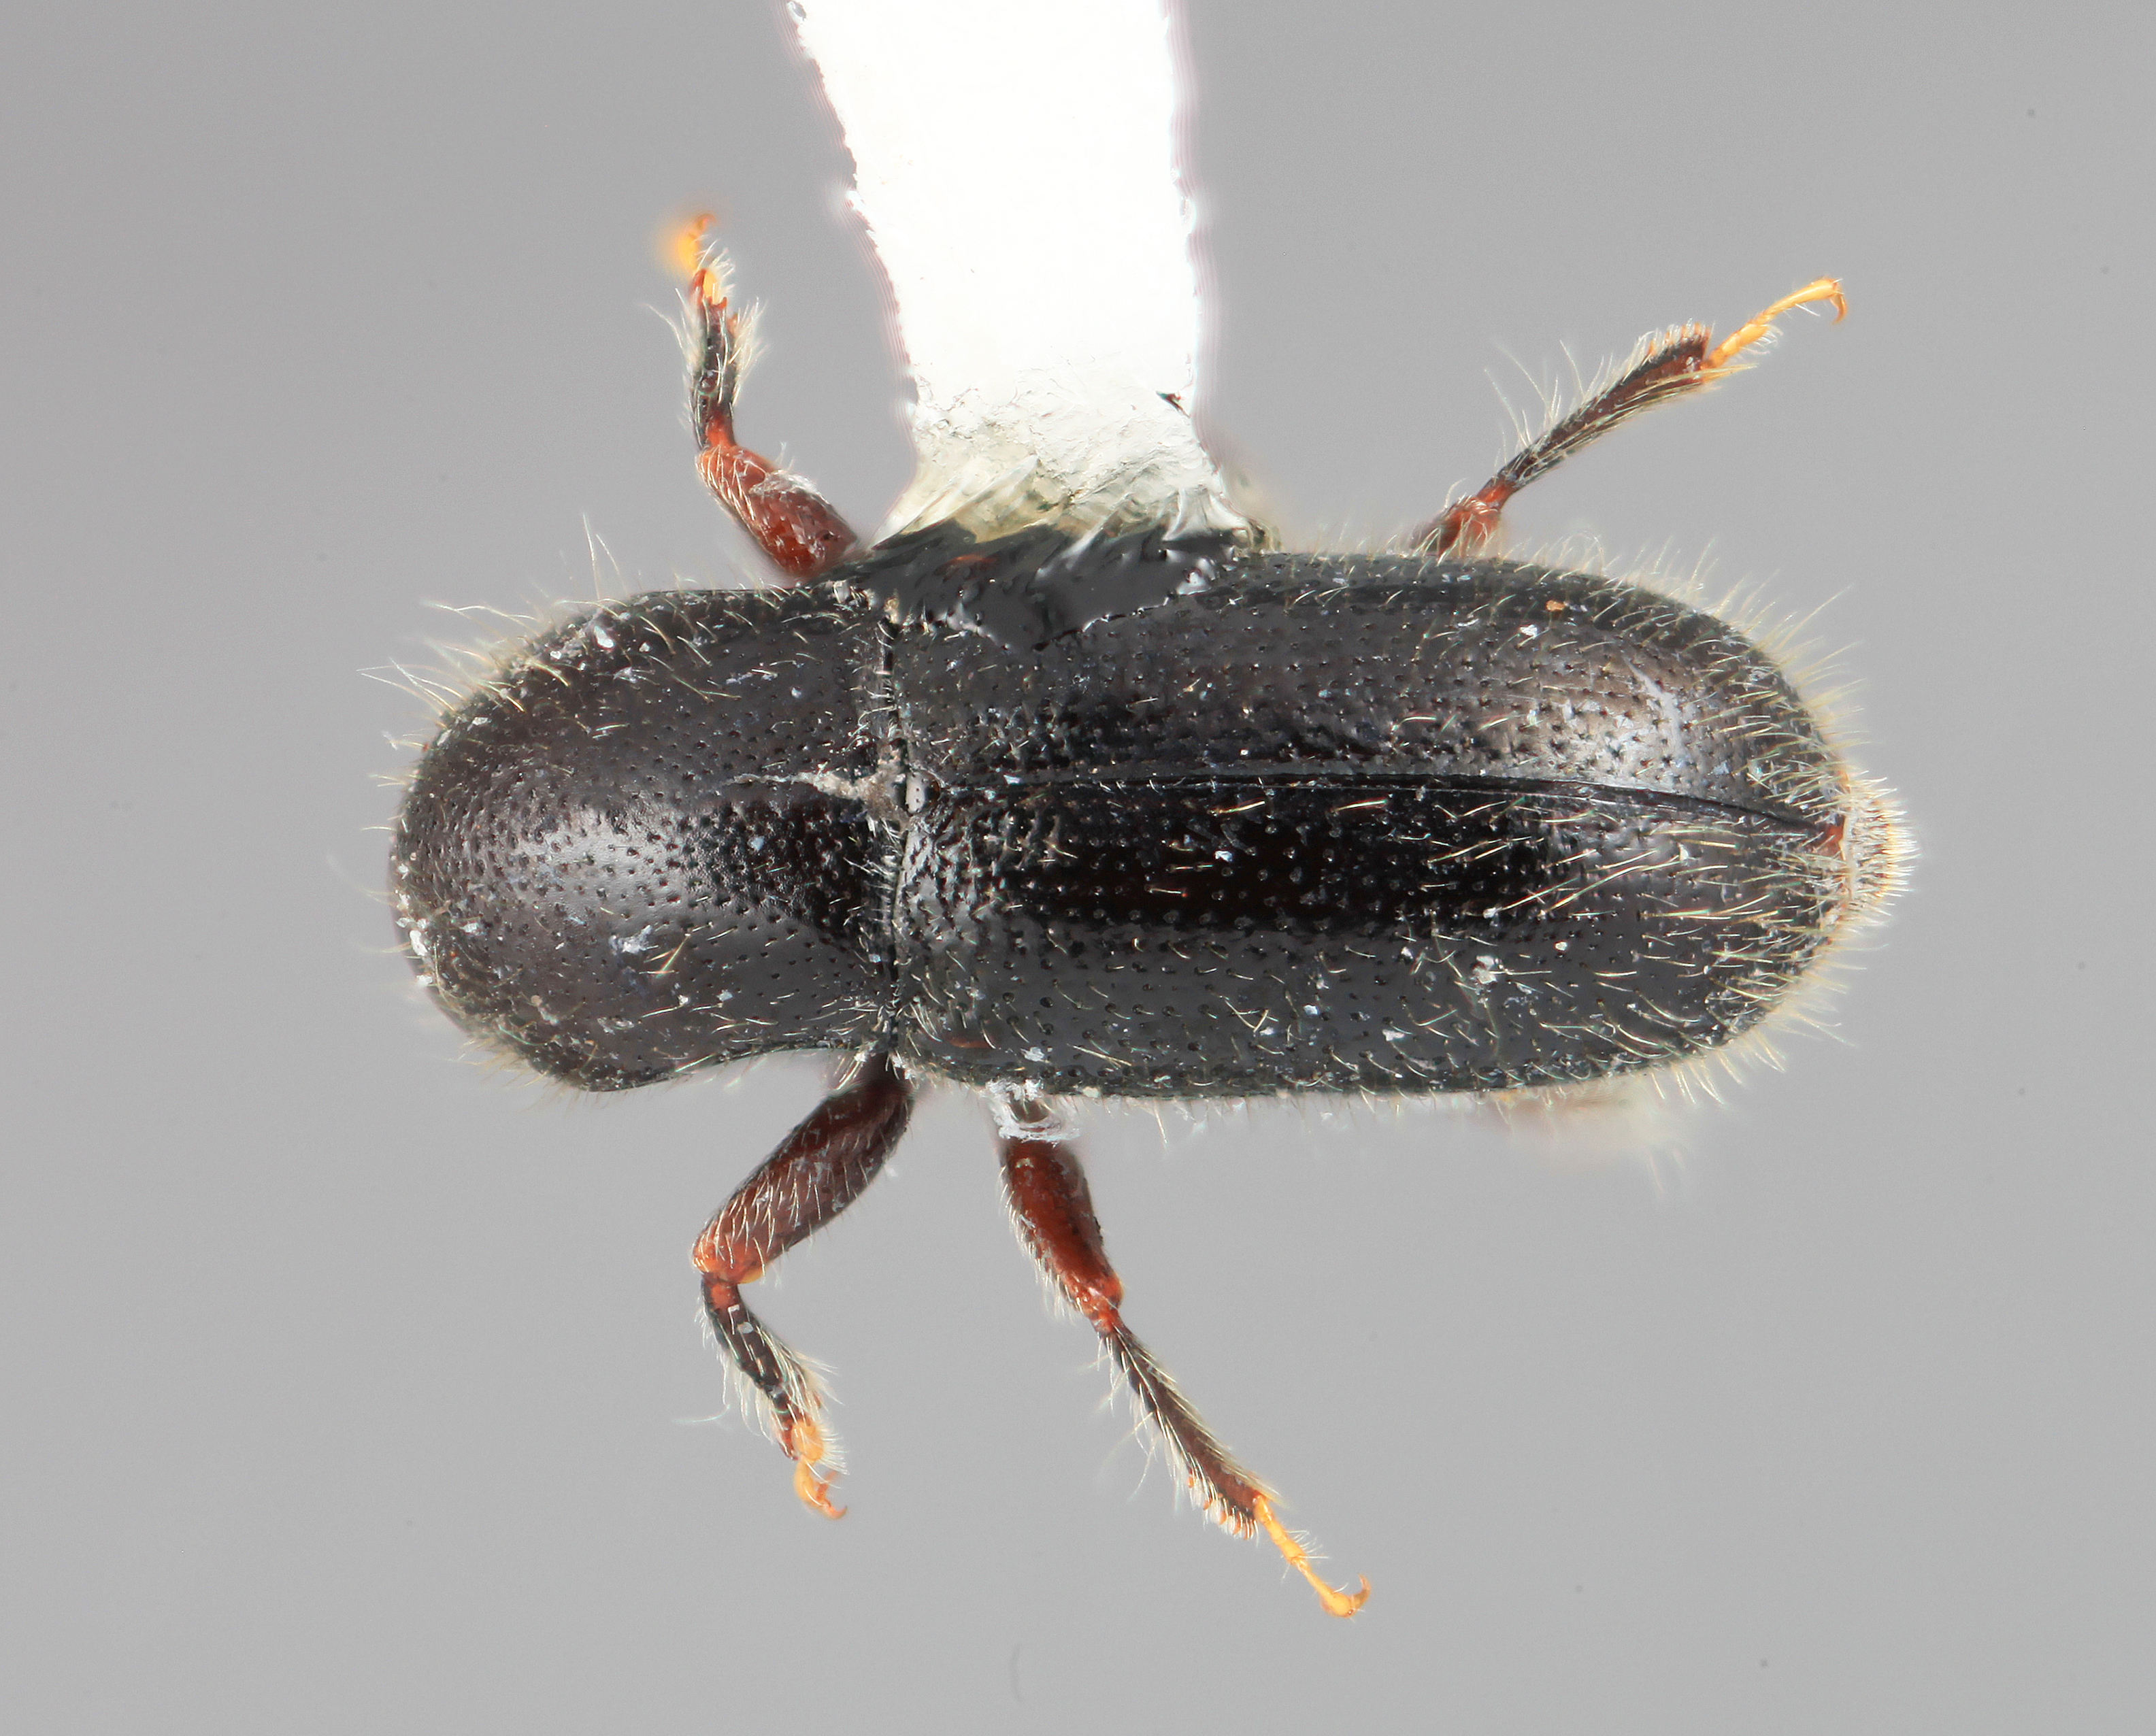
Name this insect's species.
Scolytodes constrictus
